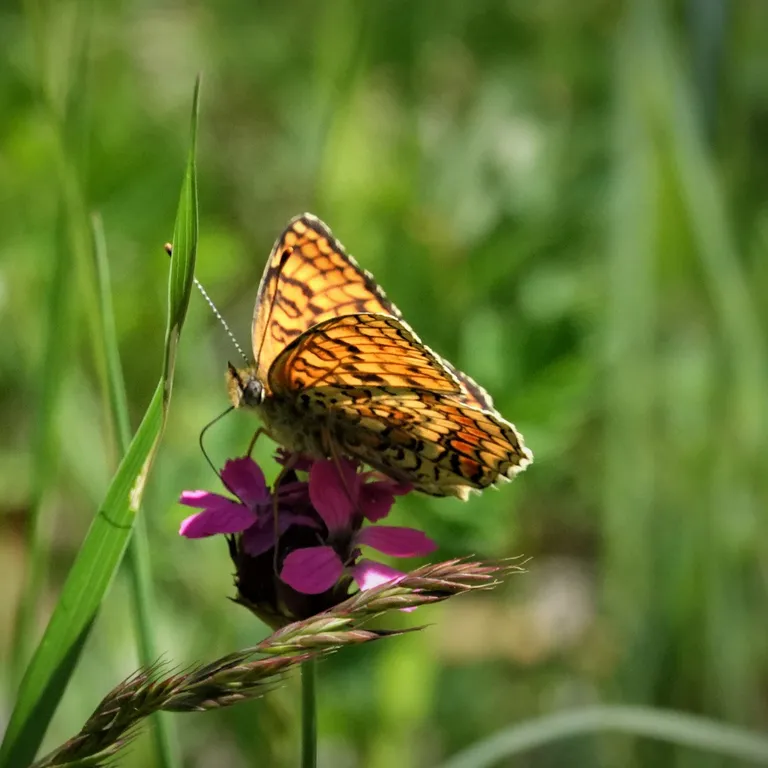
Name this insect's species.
Melitaea phoebe
